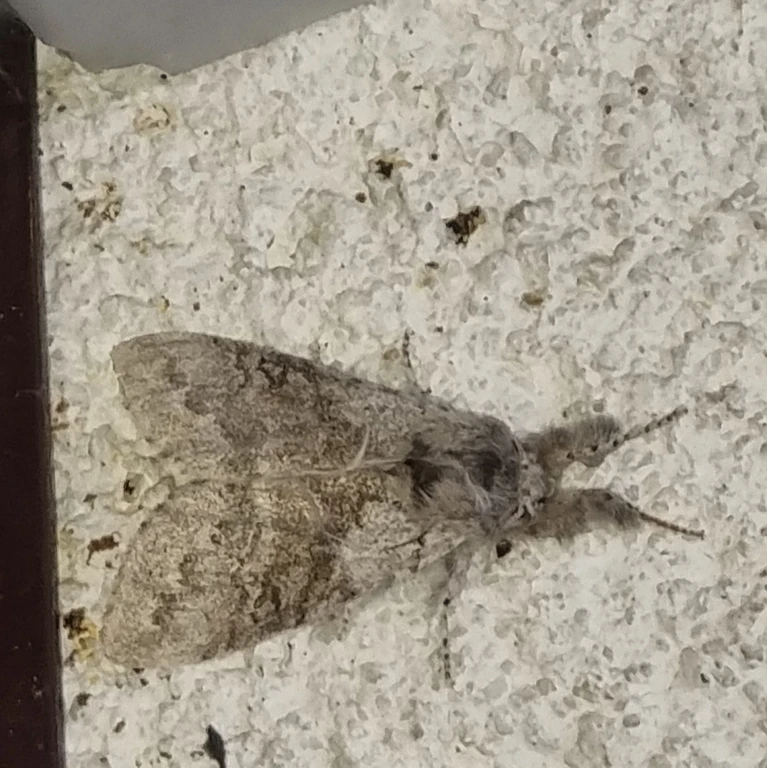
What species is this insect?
Calliteara pudibunda
